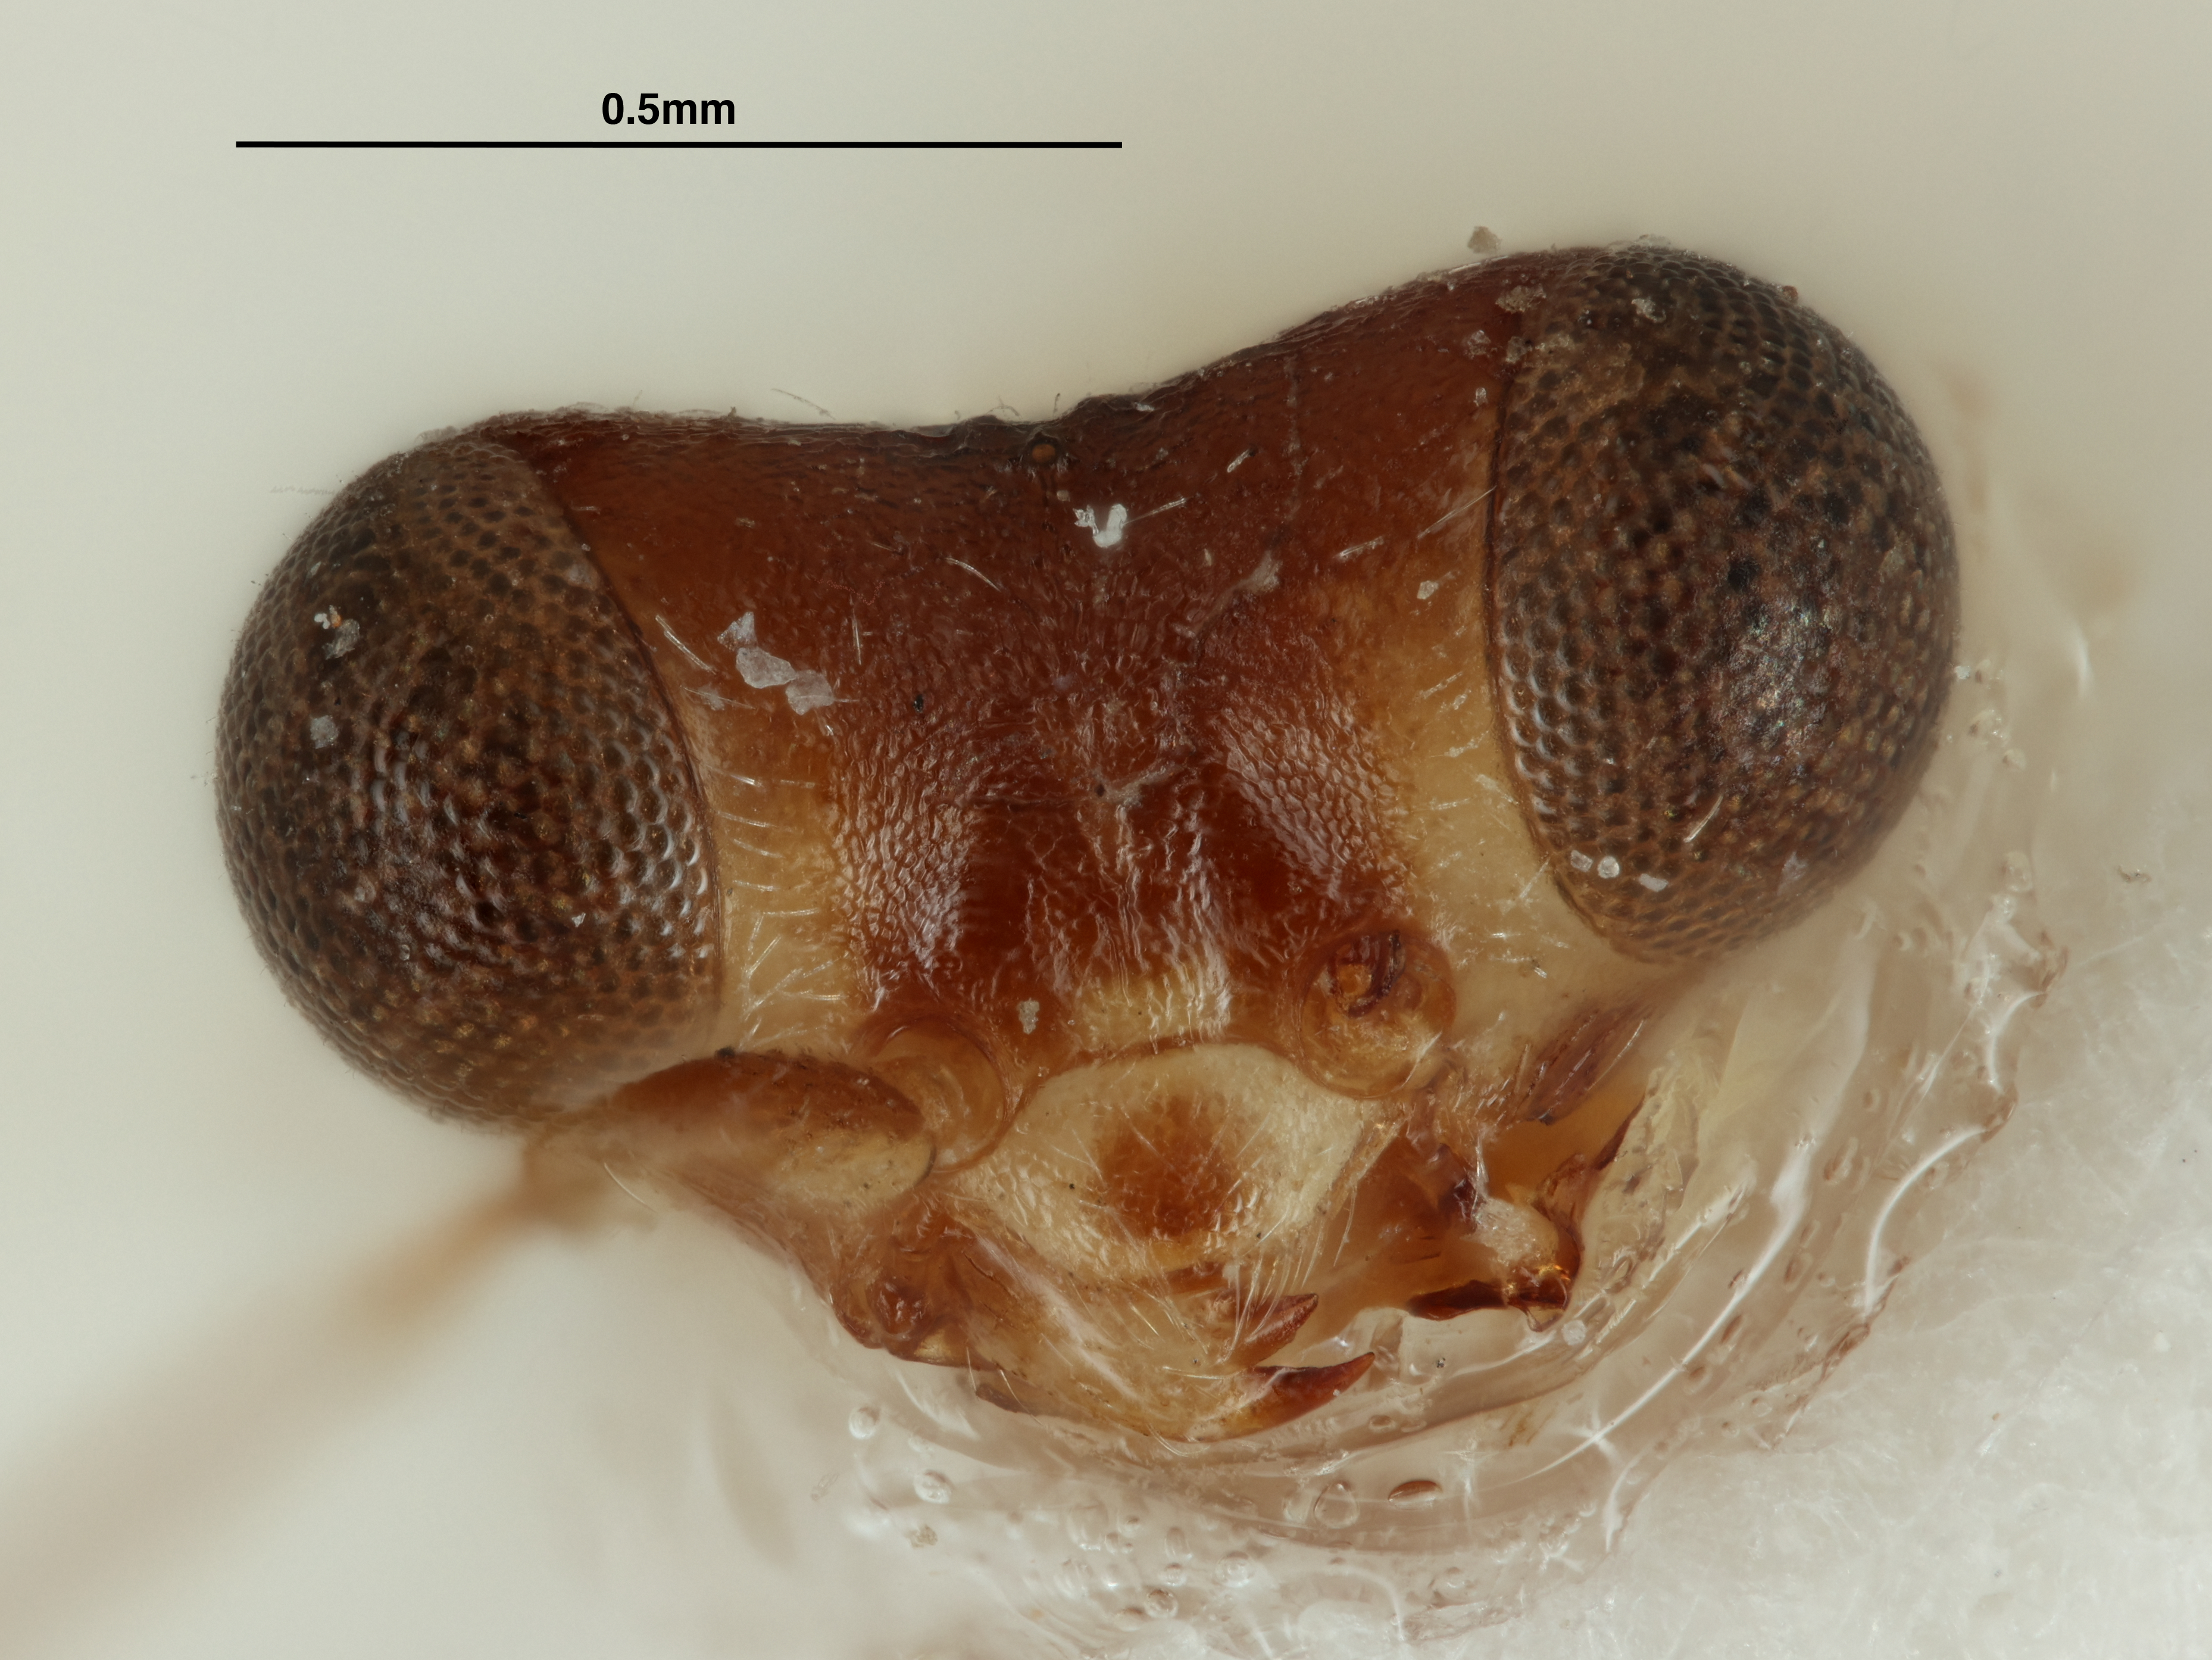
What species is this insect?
Gonatopus californicus
